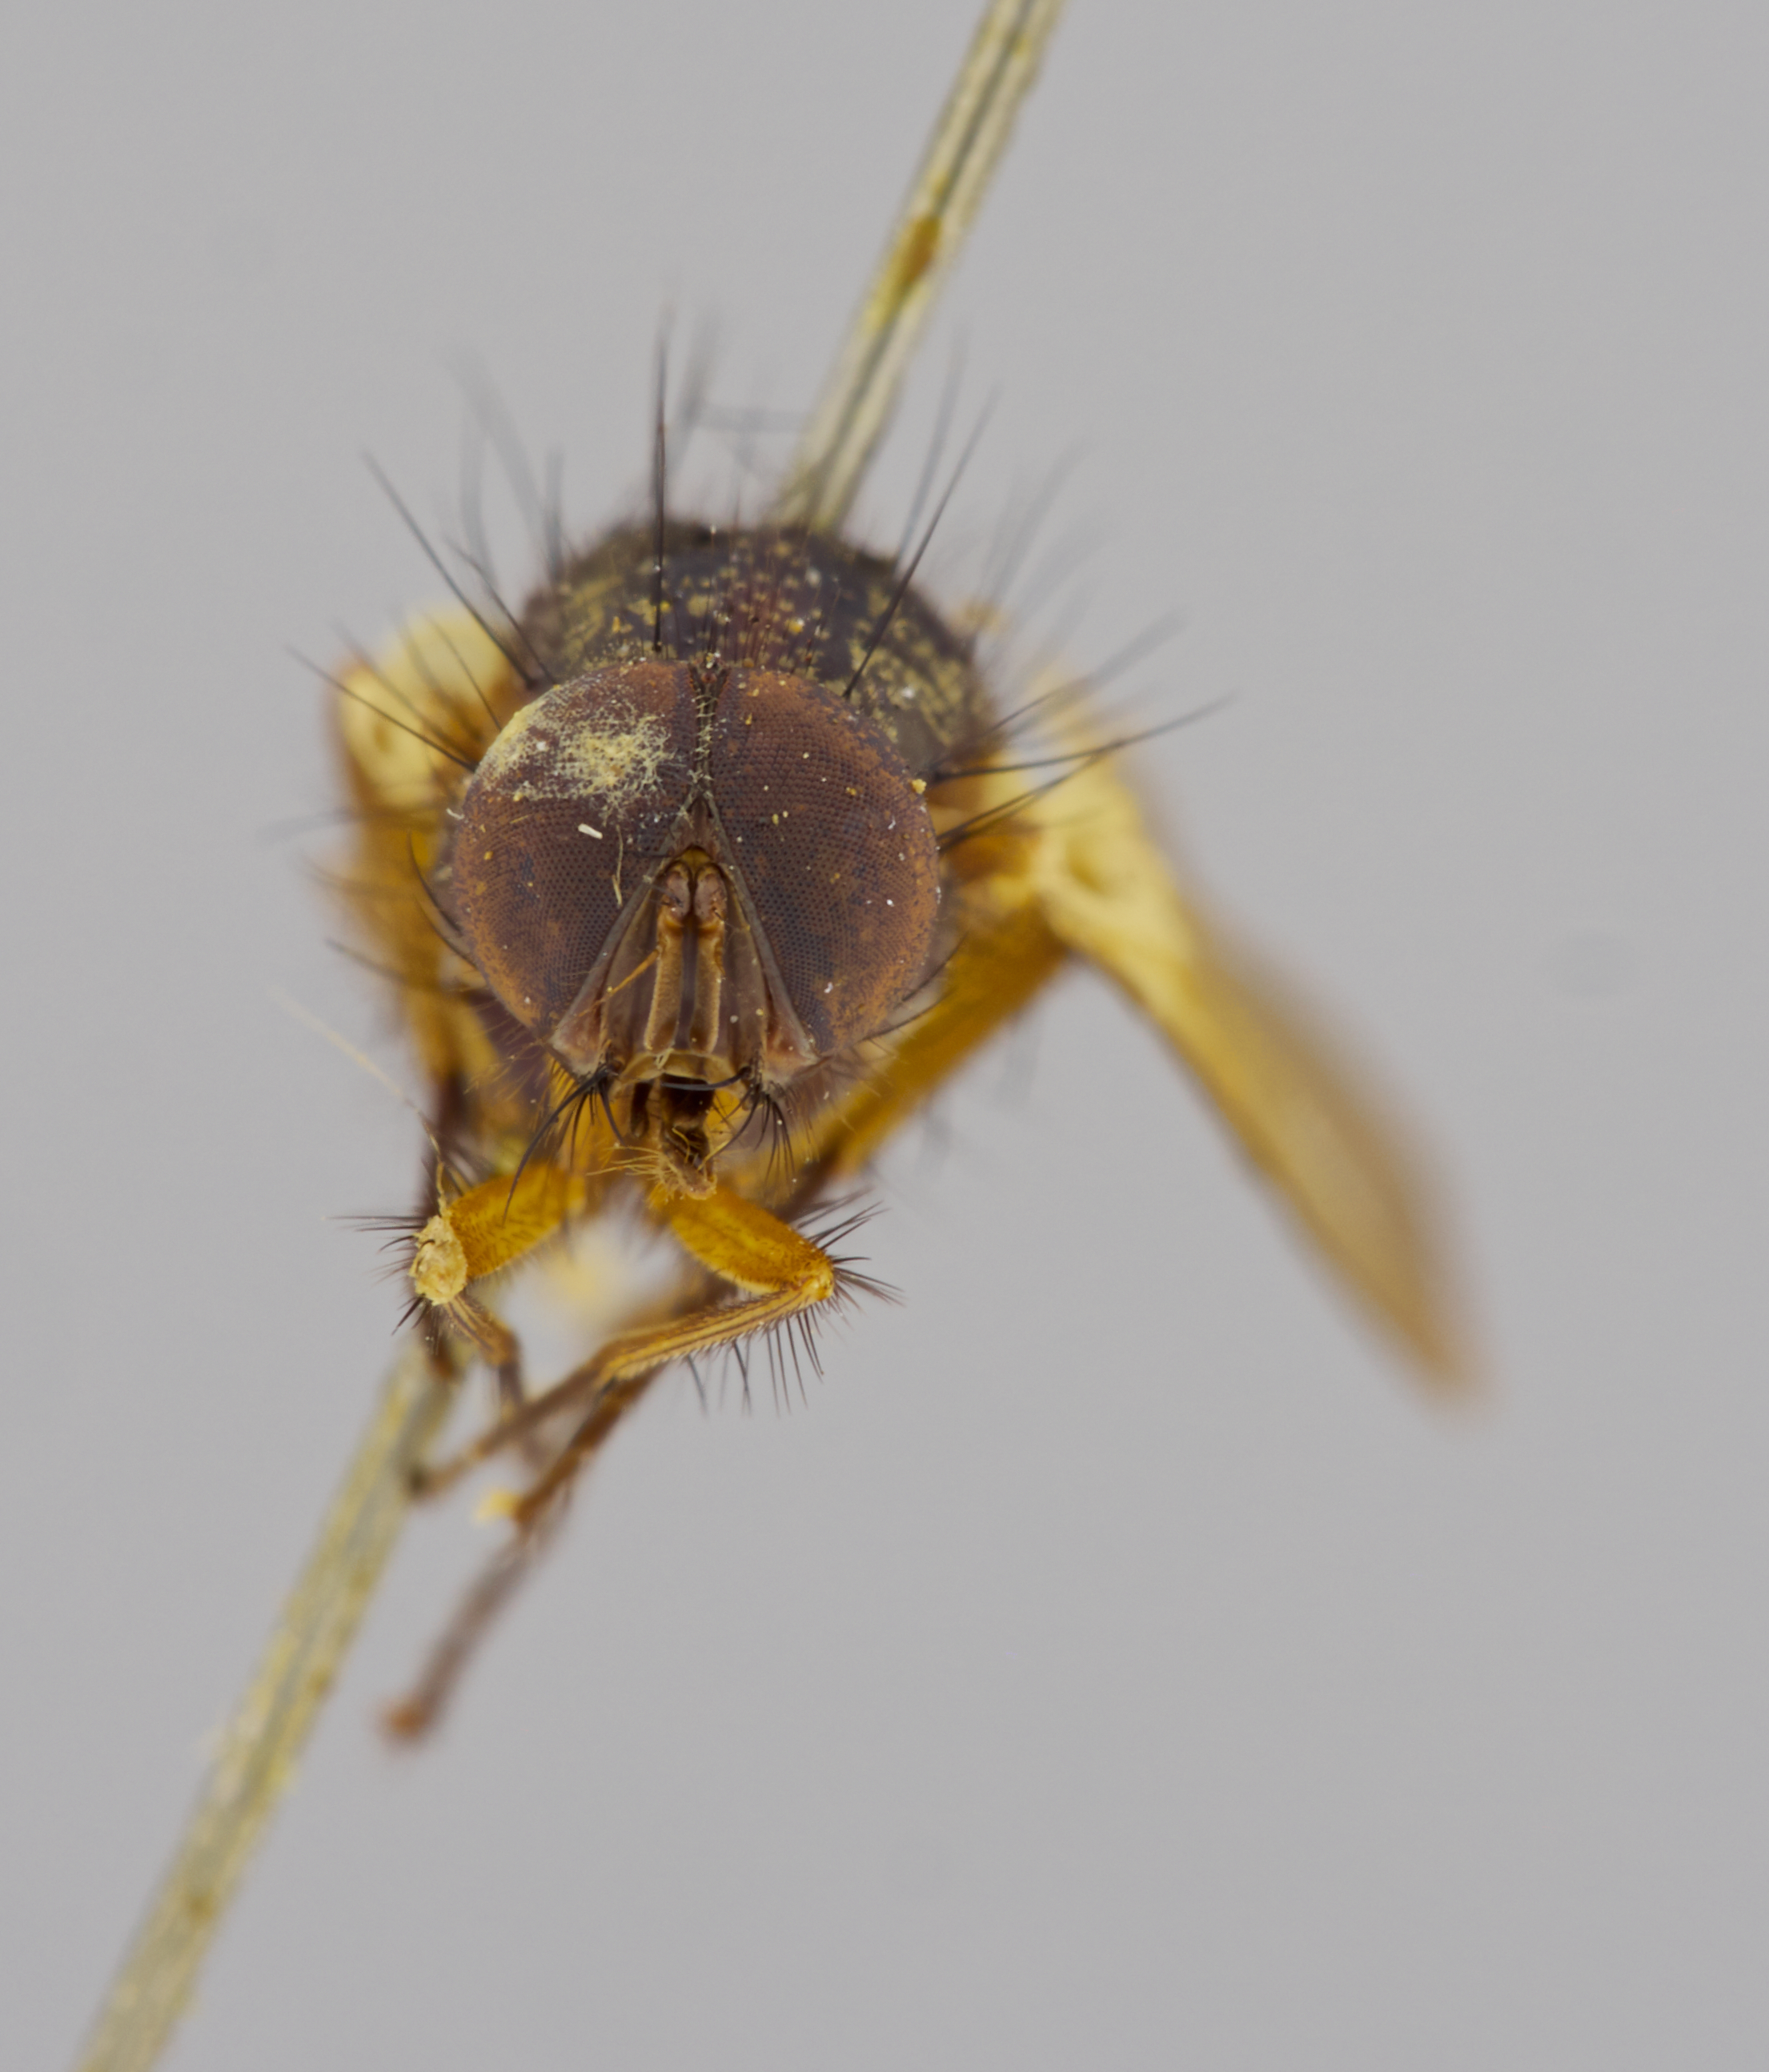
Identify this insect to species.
Dichaetomyia bisetosa
